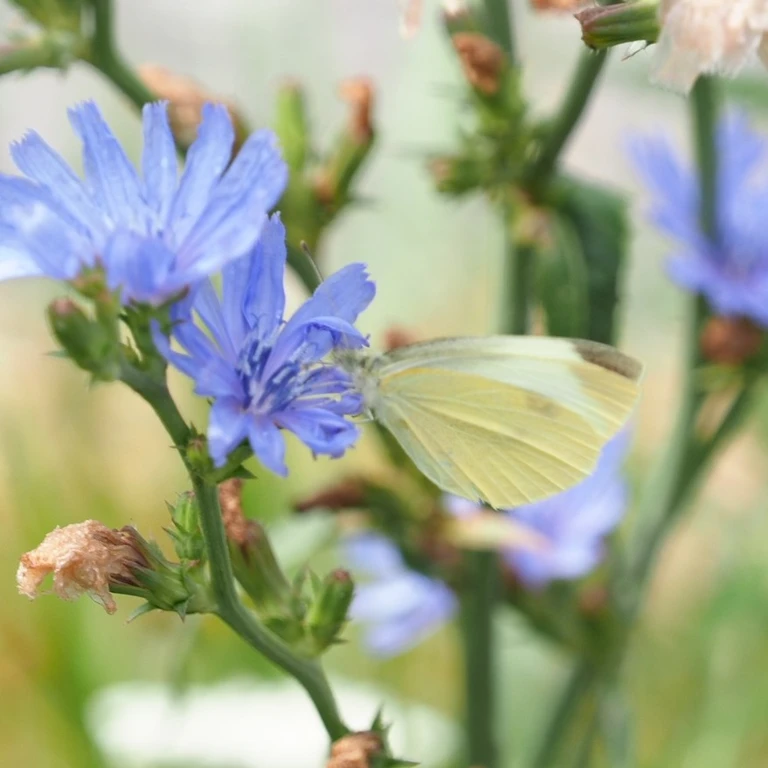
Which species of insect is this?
Pieris rapae
